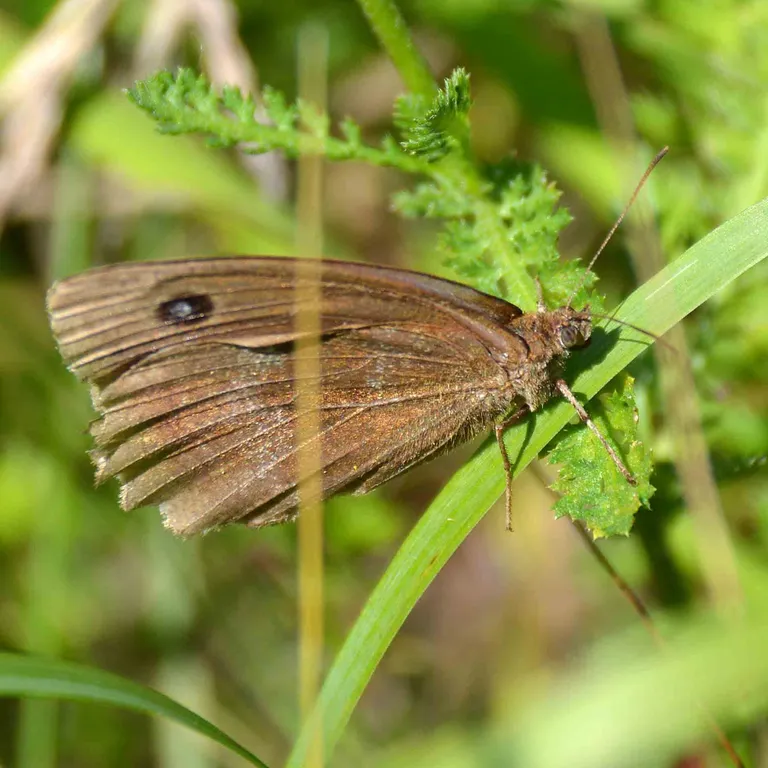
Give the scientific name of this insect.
Minois dryas
